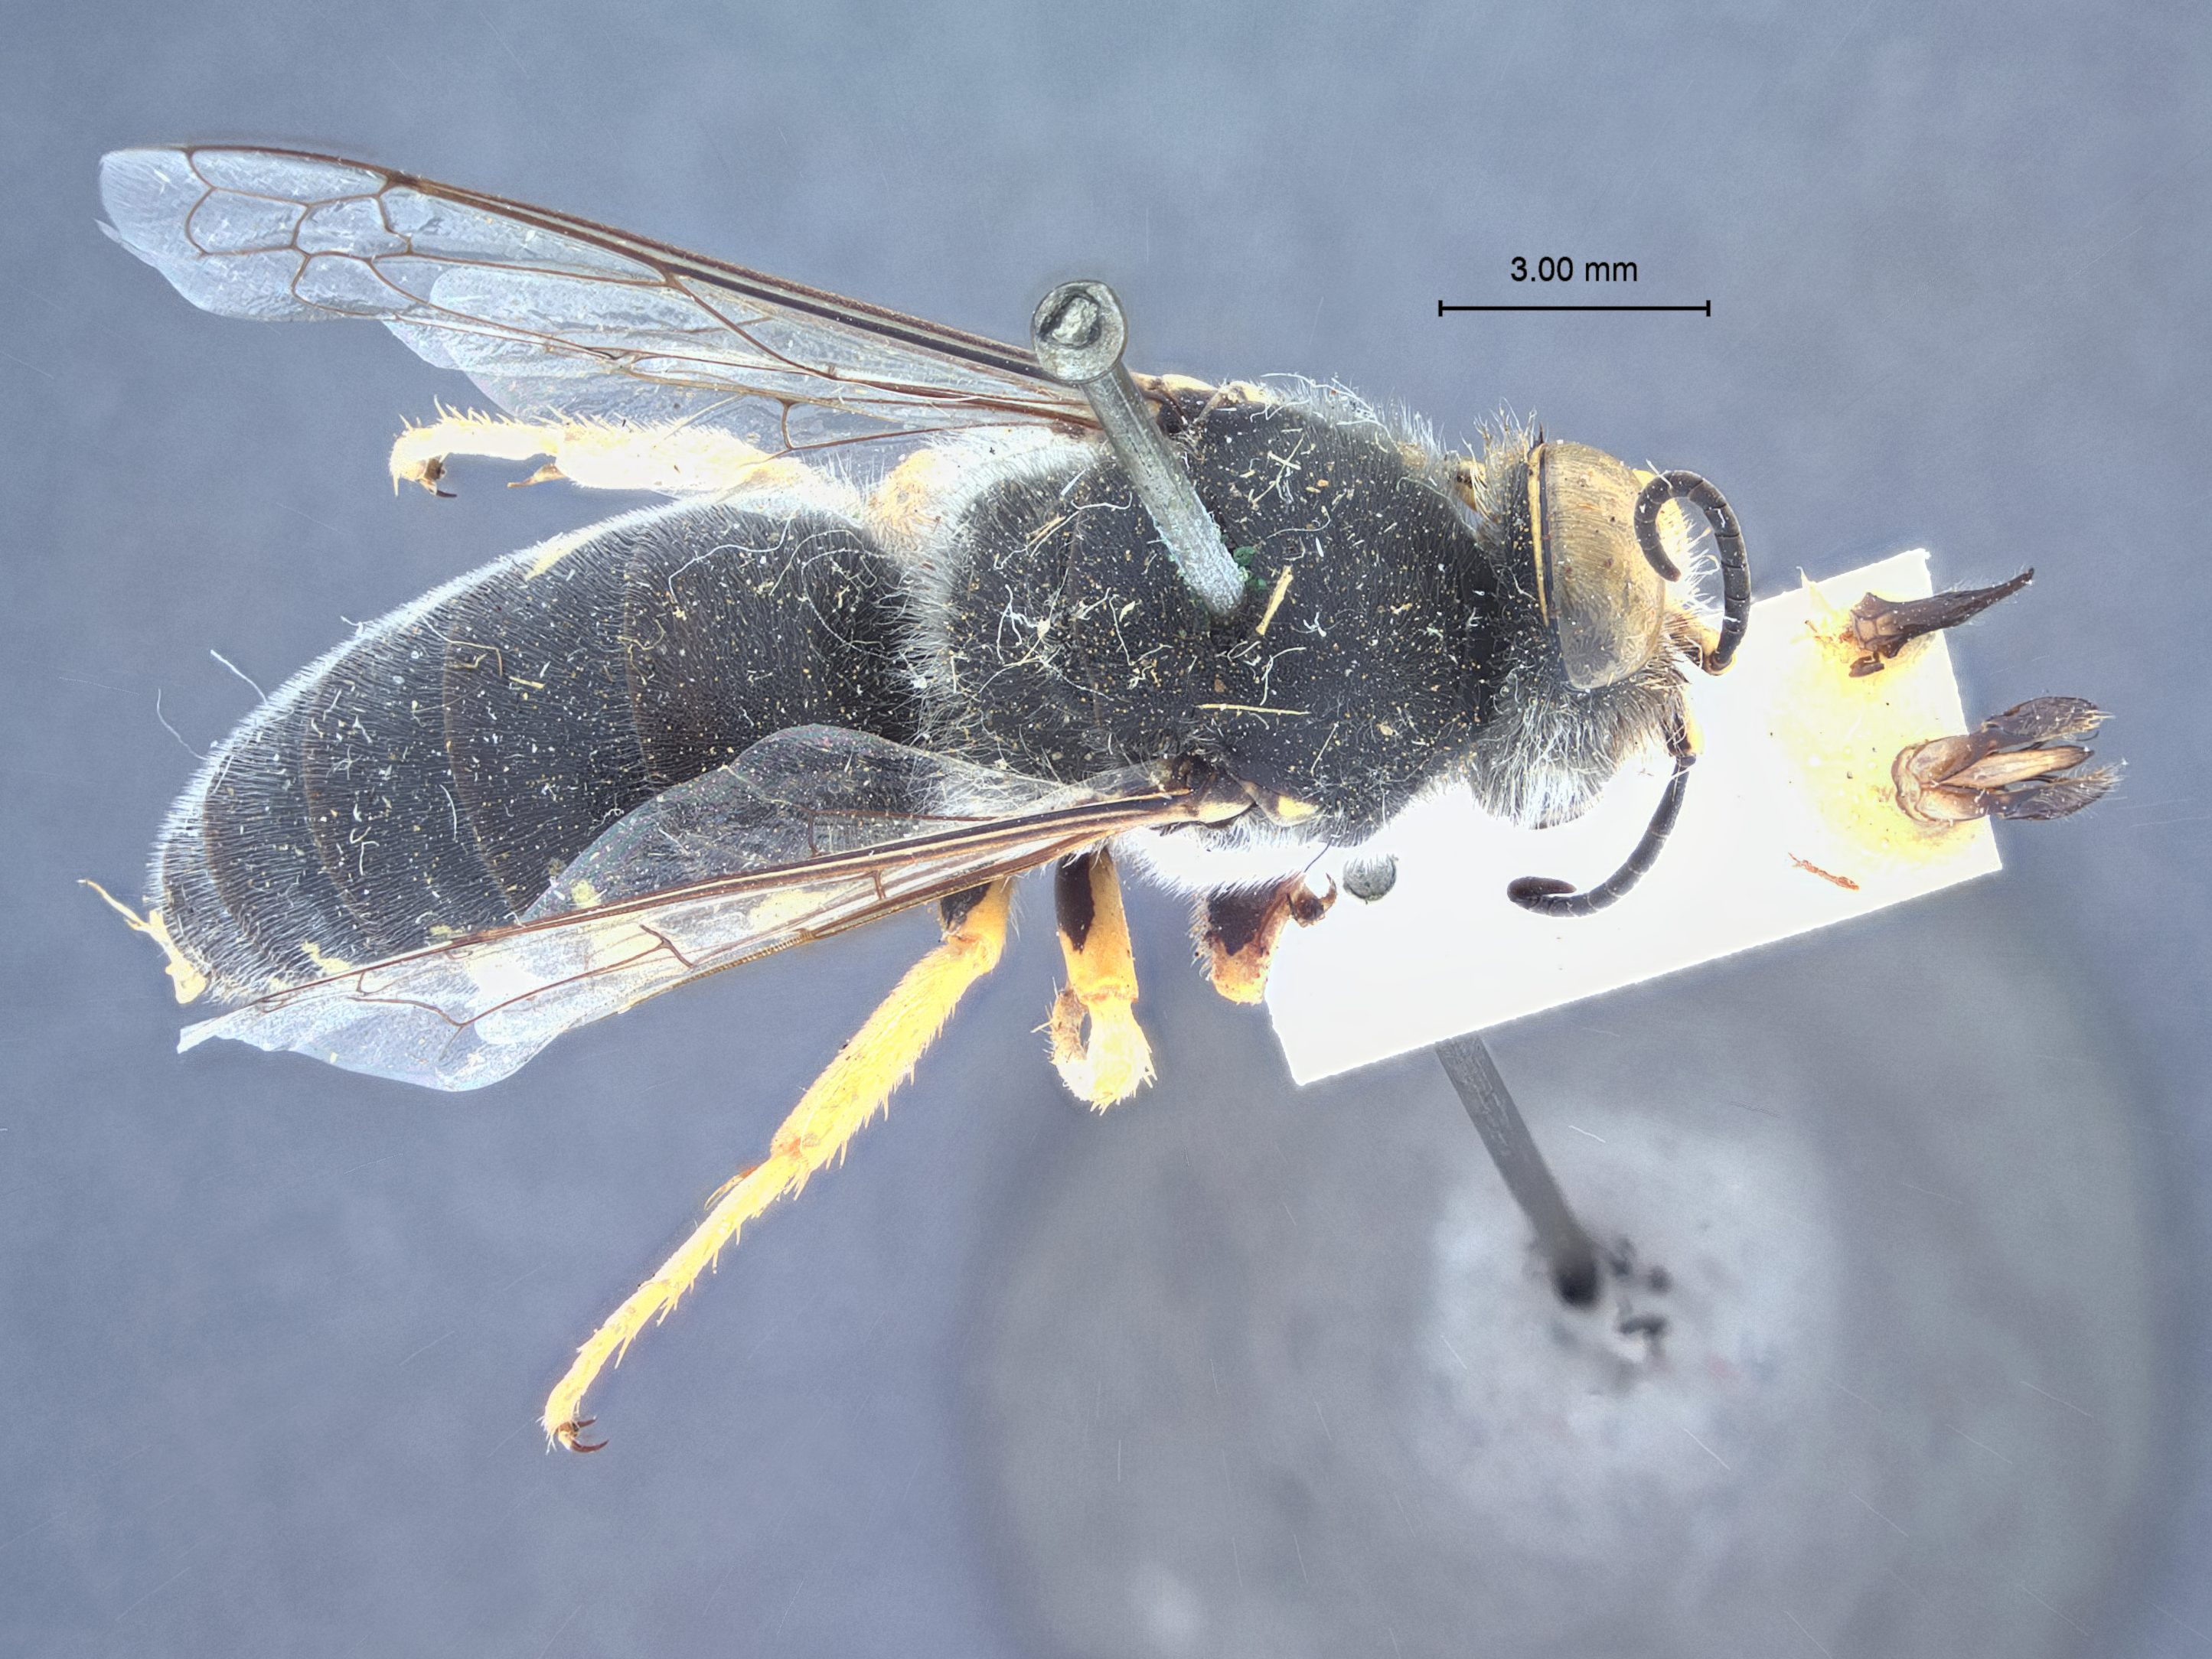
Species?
Bembix hinei
